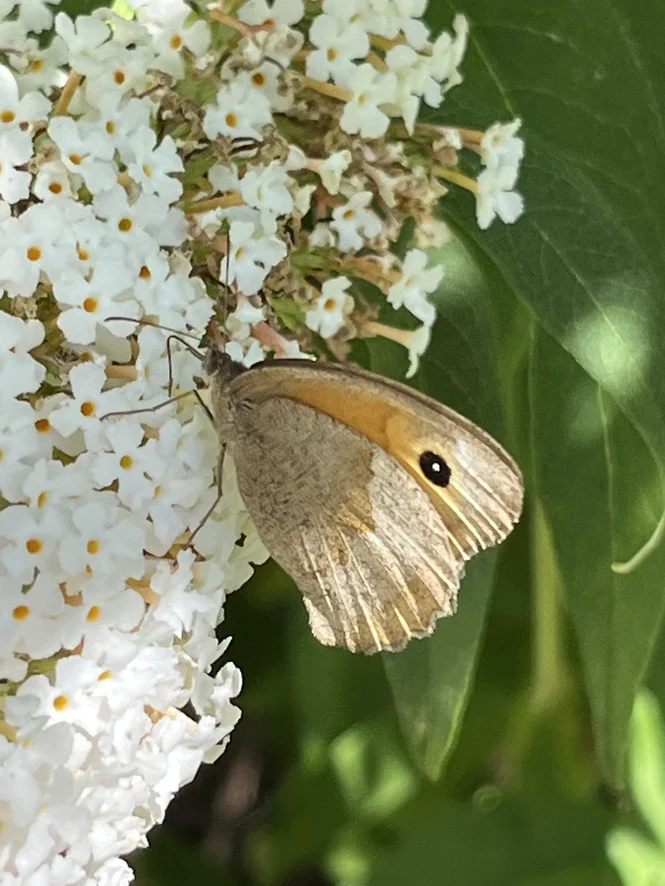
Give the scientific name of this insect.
Maniola jurtina
